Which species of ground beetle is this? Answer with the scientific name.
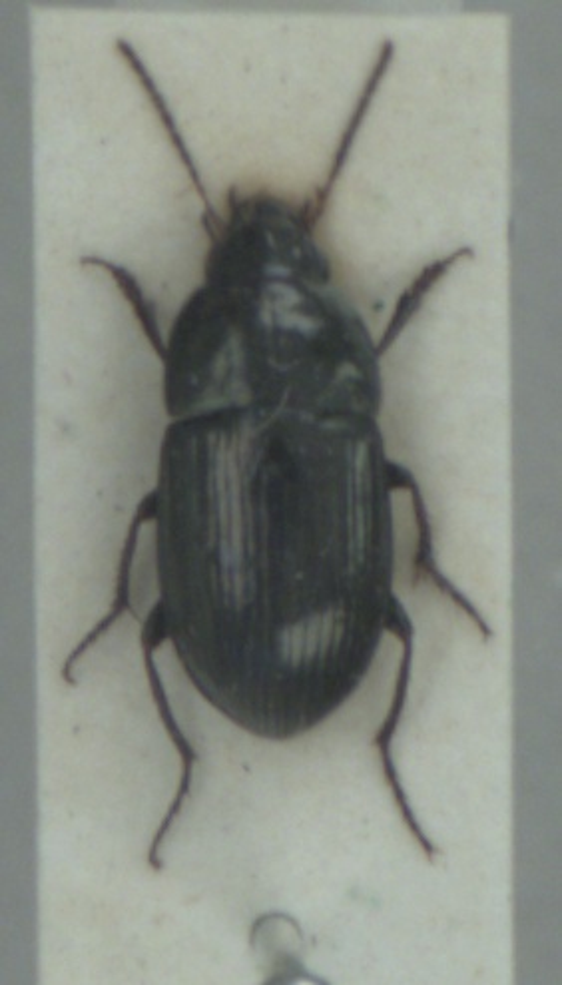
Amara convexior
